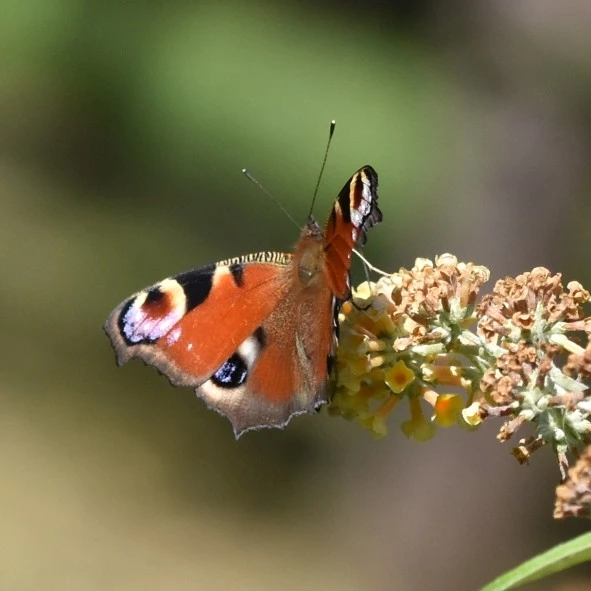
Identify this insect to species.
Aglais io
